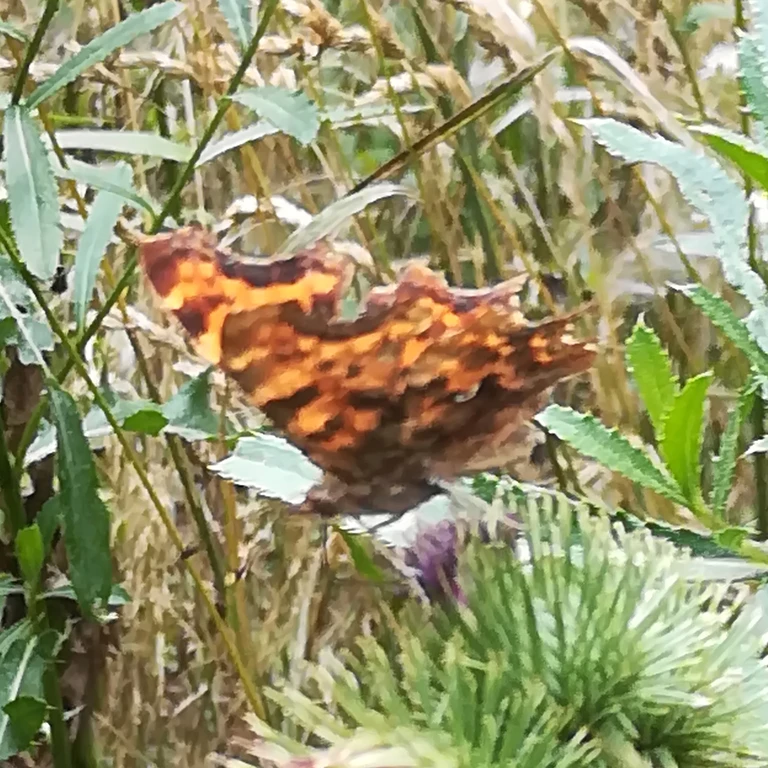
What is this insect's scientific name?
Polygonia c-album
